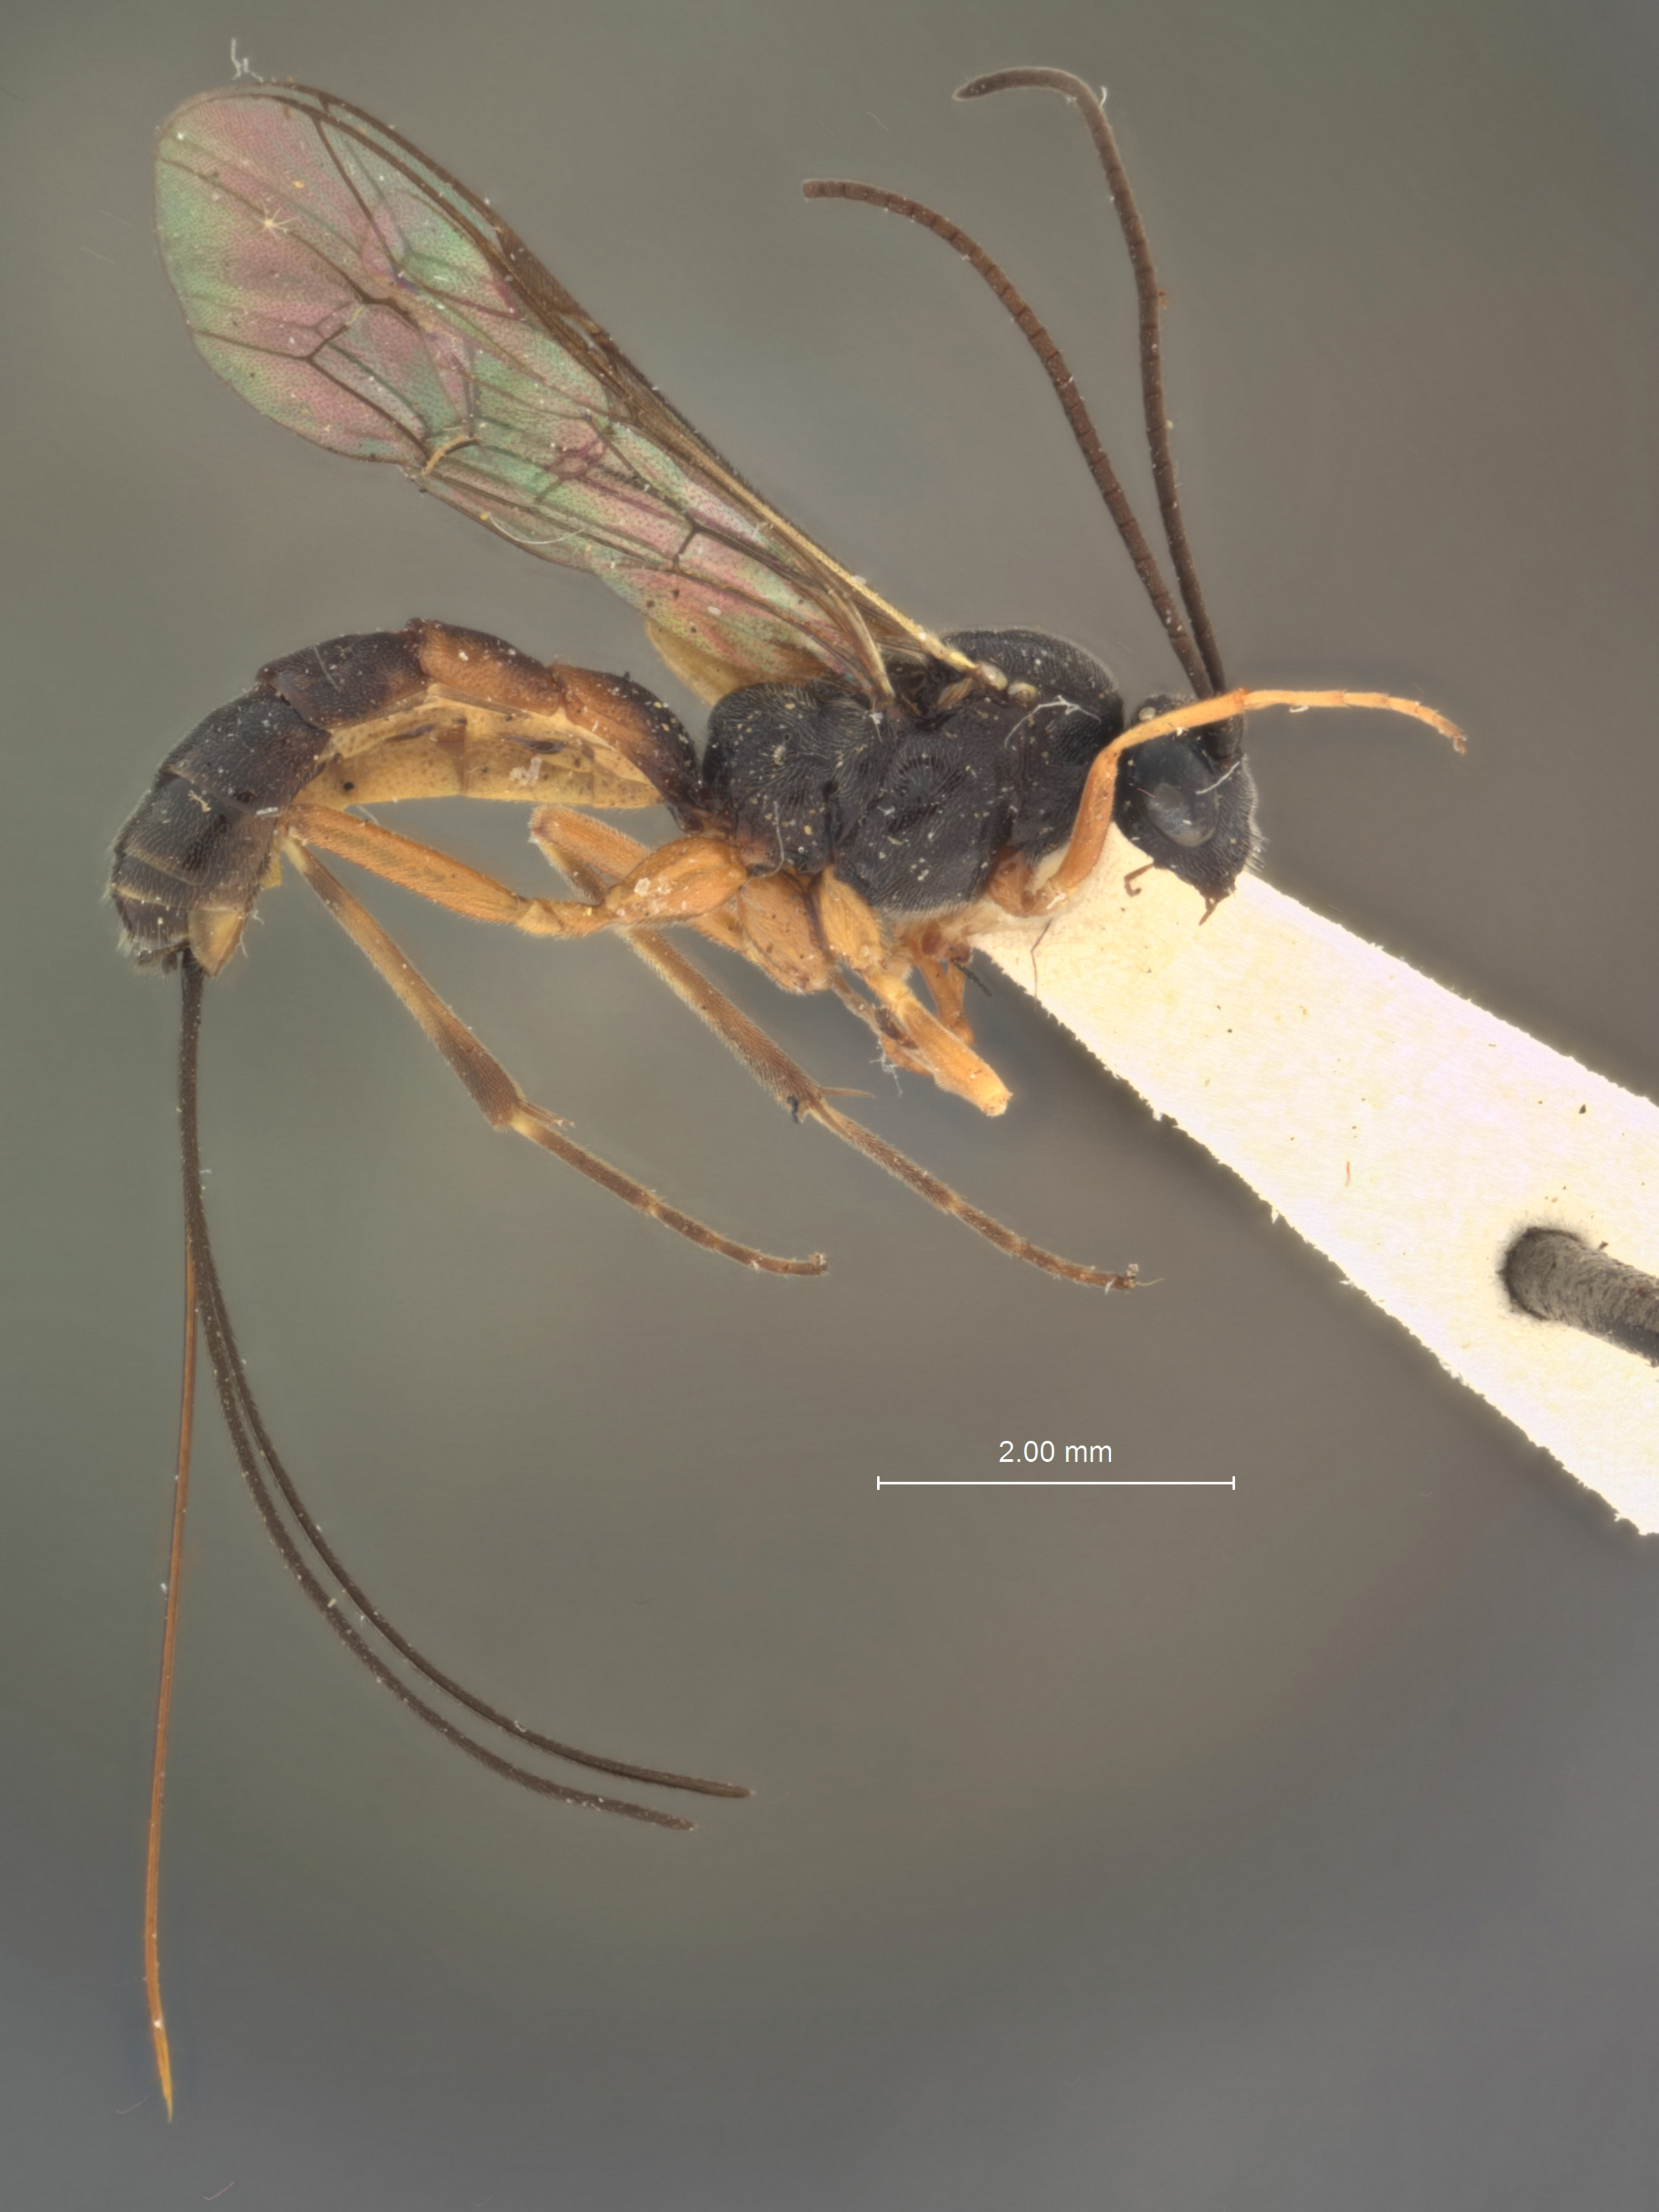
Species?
Glypta occidentalis
